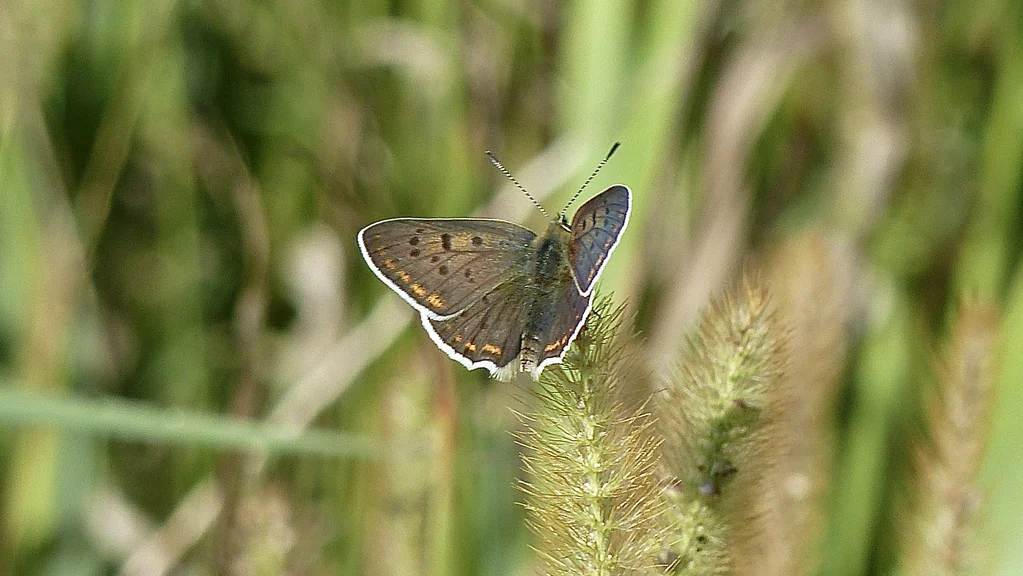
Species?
Lycaena tityrus (also Loweia tityrus)
